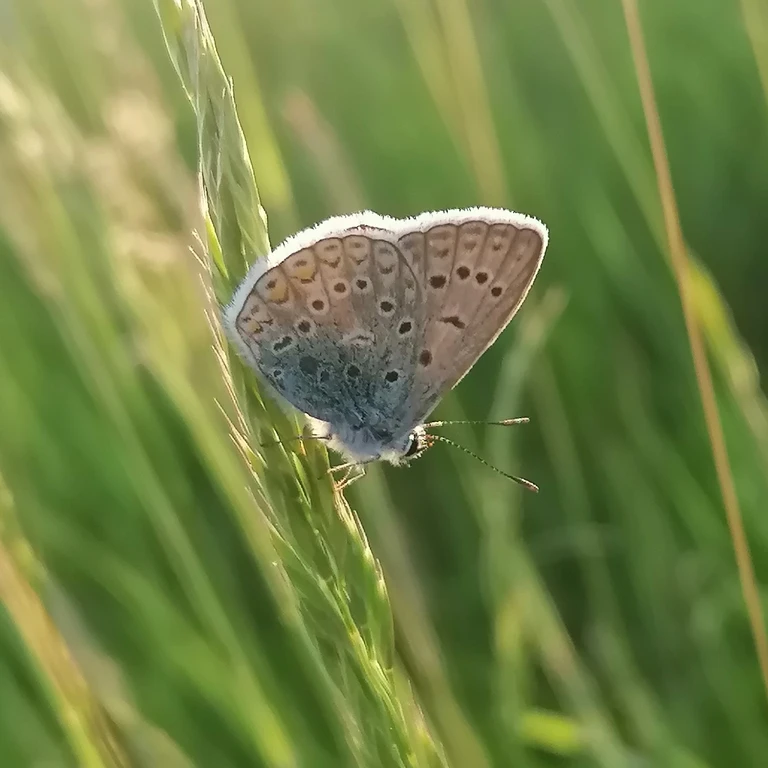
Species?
Polyommatus icarus
